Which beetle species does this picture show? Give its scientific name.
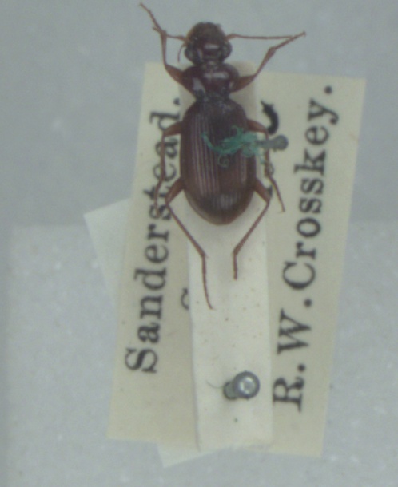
Leistus ferrugineus
